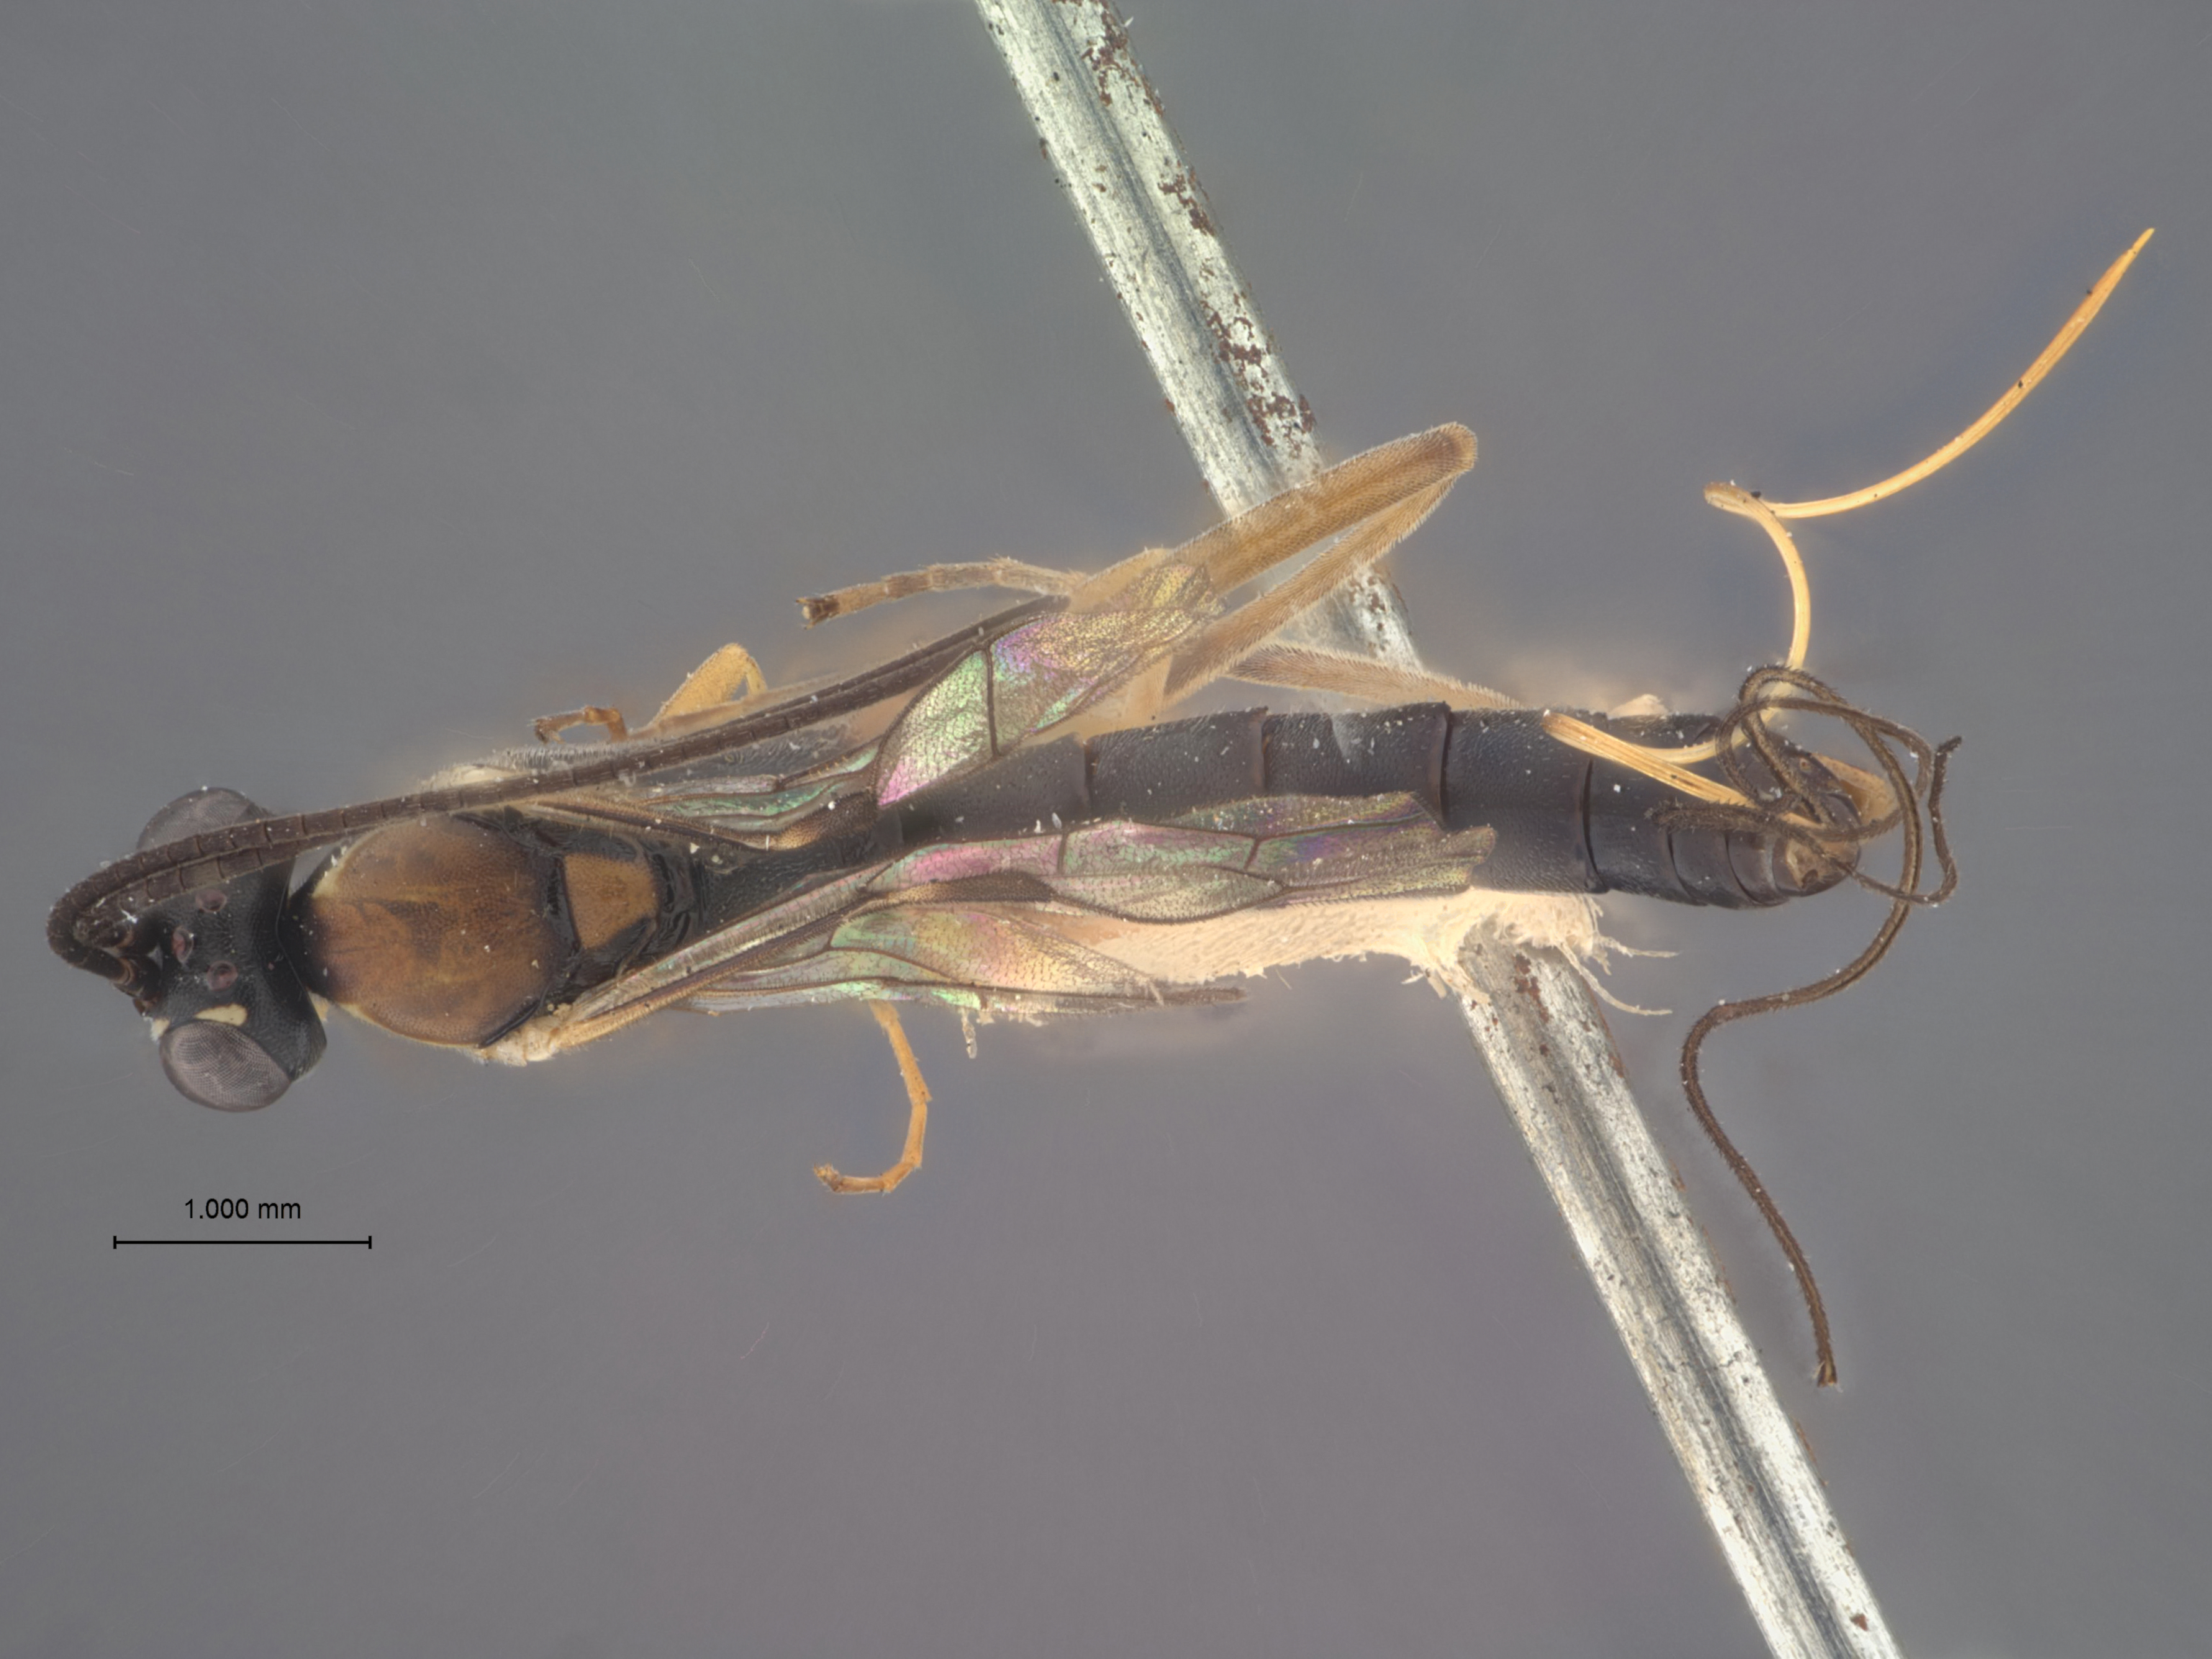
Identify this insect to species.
Lissonota evetriae
